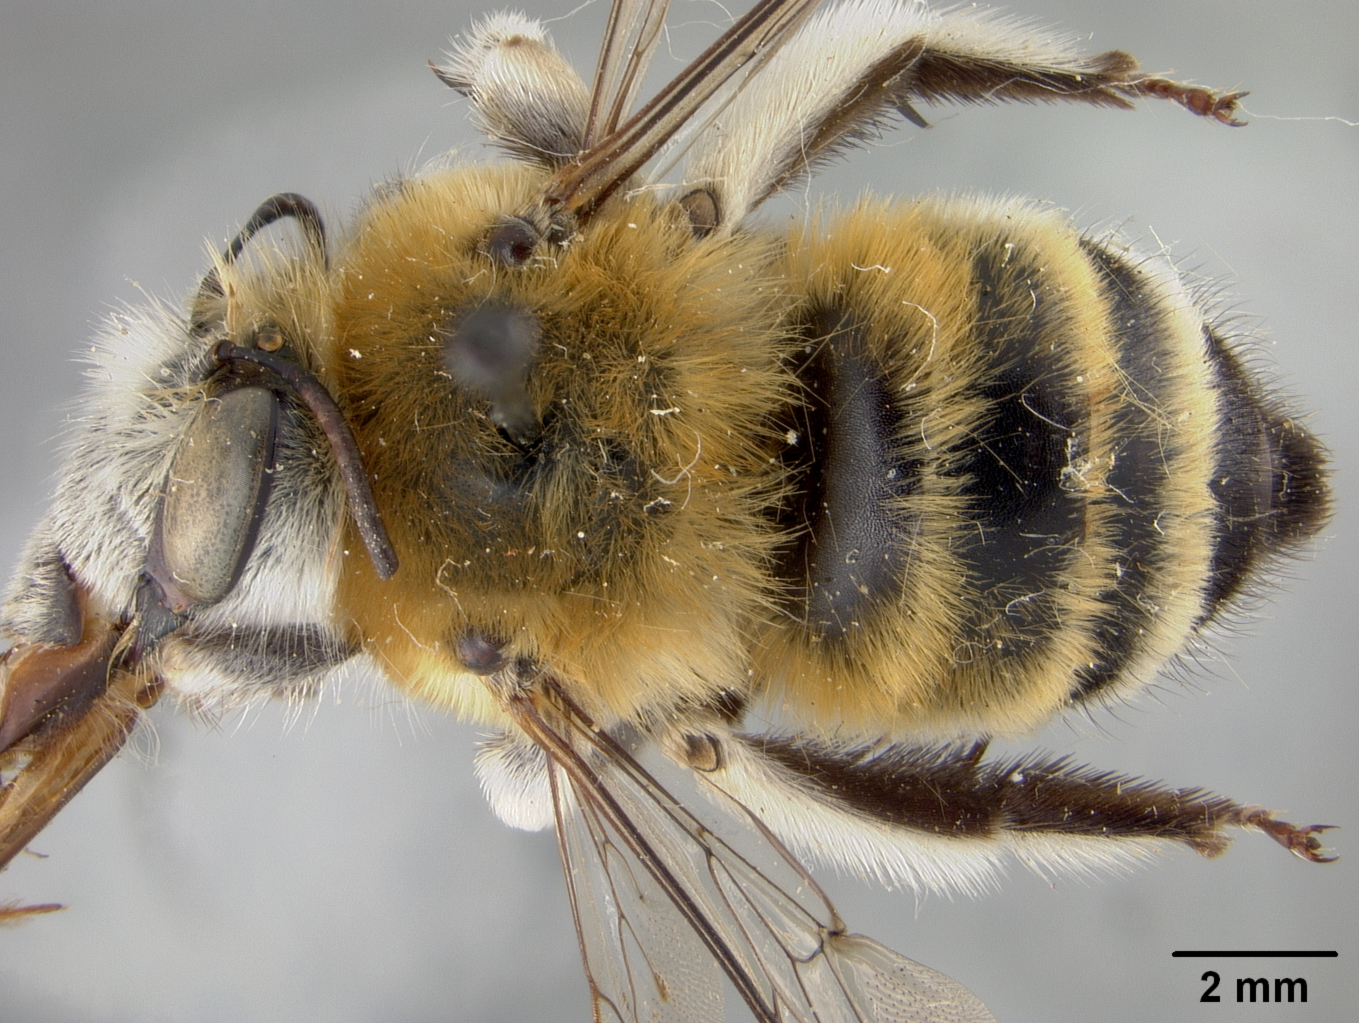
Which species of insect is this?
Anthophora usbekistana
